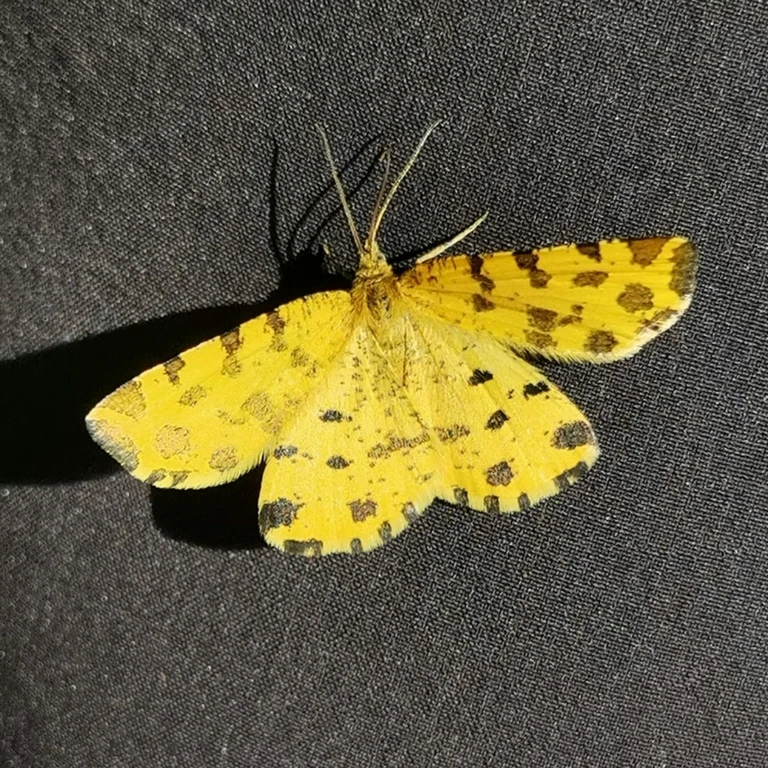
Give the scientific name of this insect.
Pseudopanthera macularia
